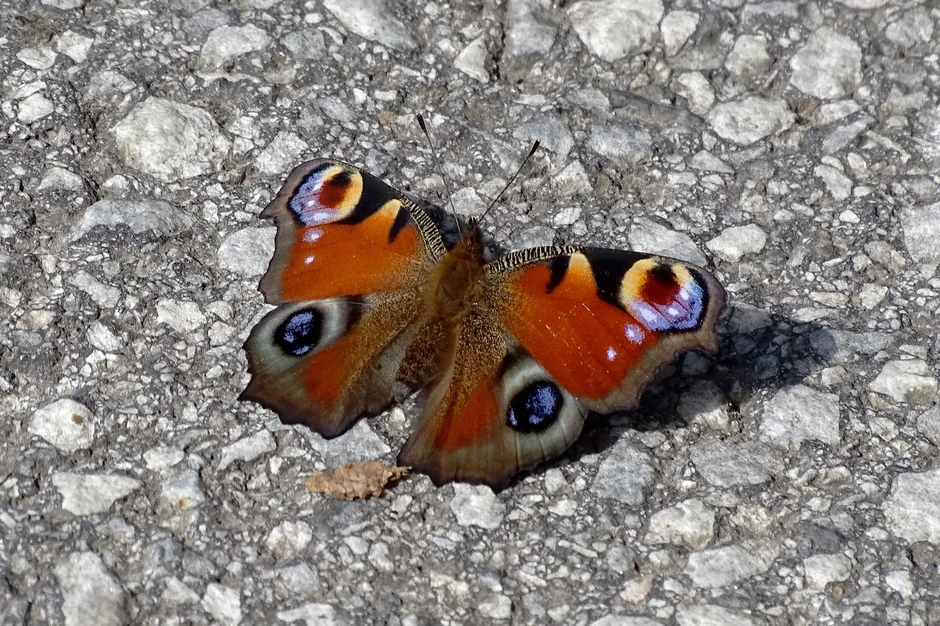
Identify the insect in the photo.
Aglais io
